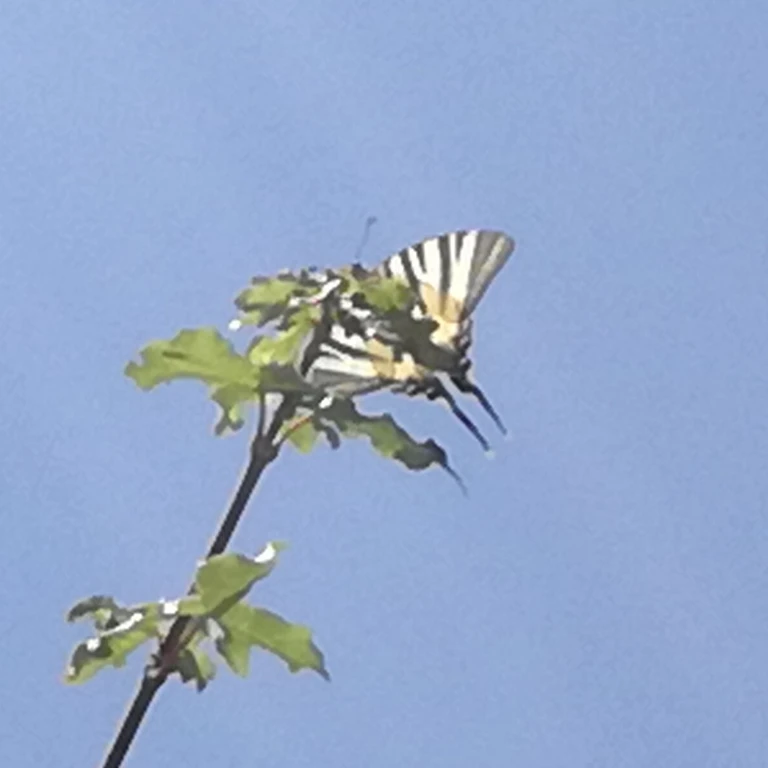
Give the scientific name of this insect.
Iphiclides podalirius
